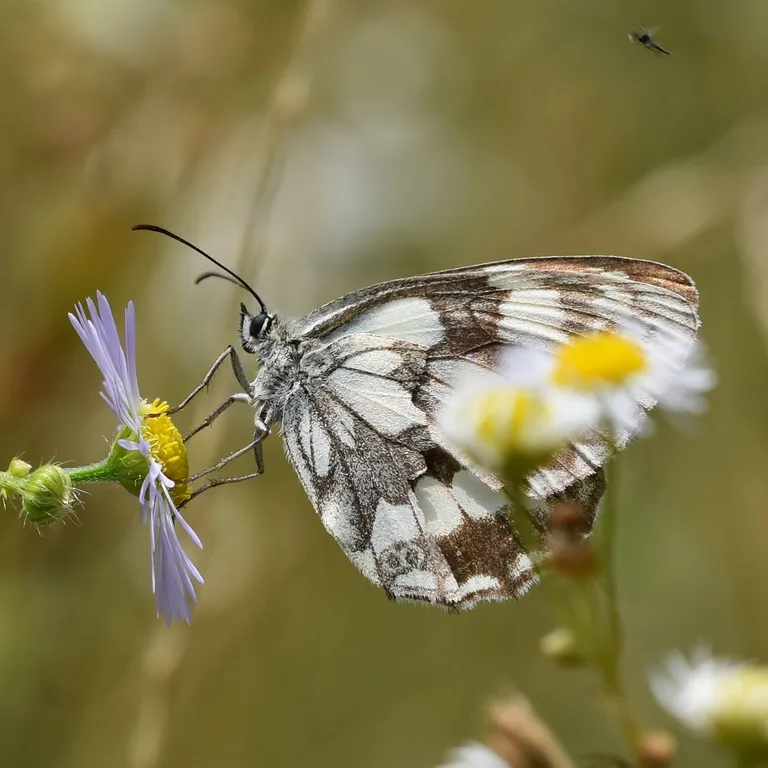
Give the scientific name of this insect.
Melanargia galathea
